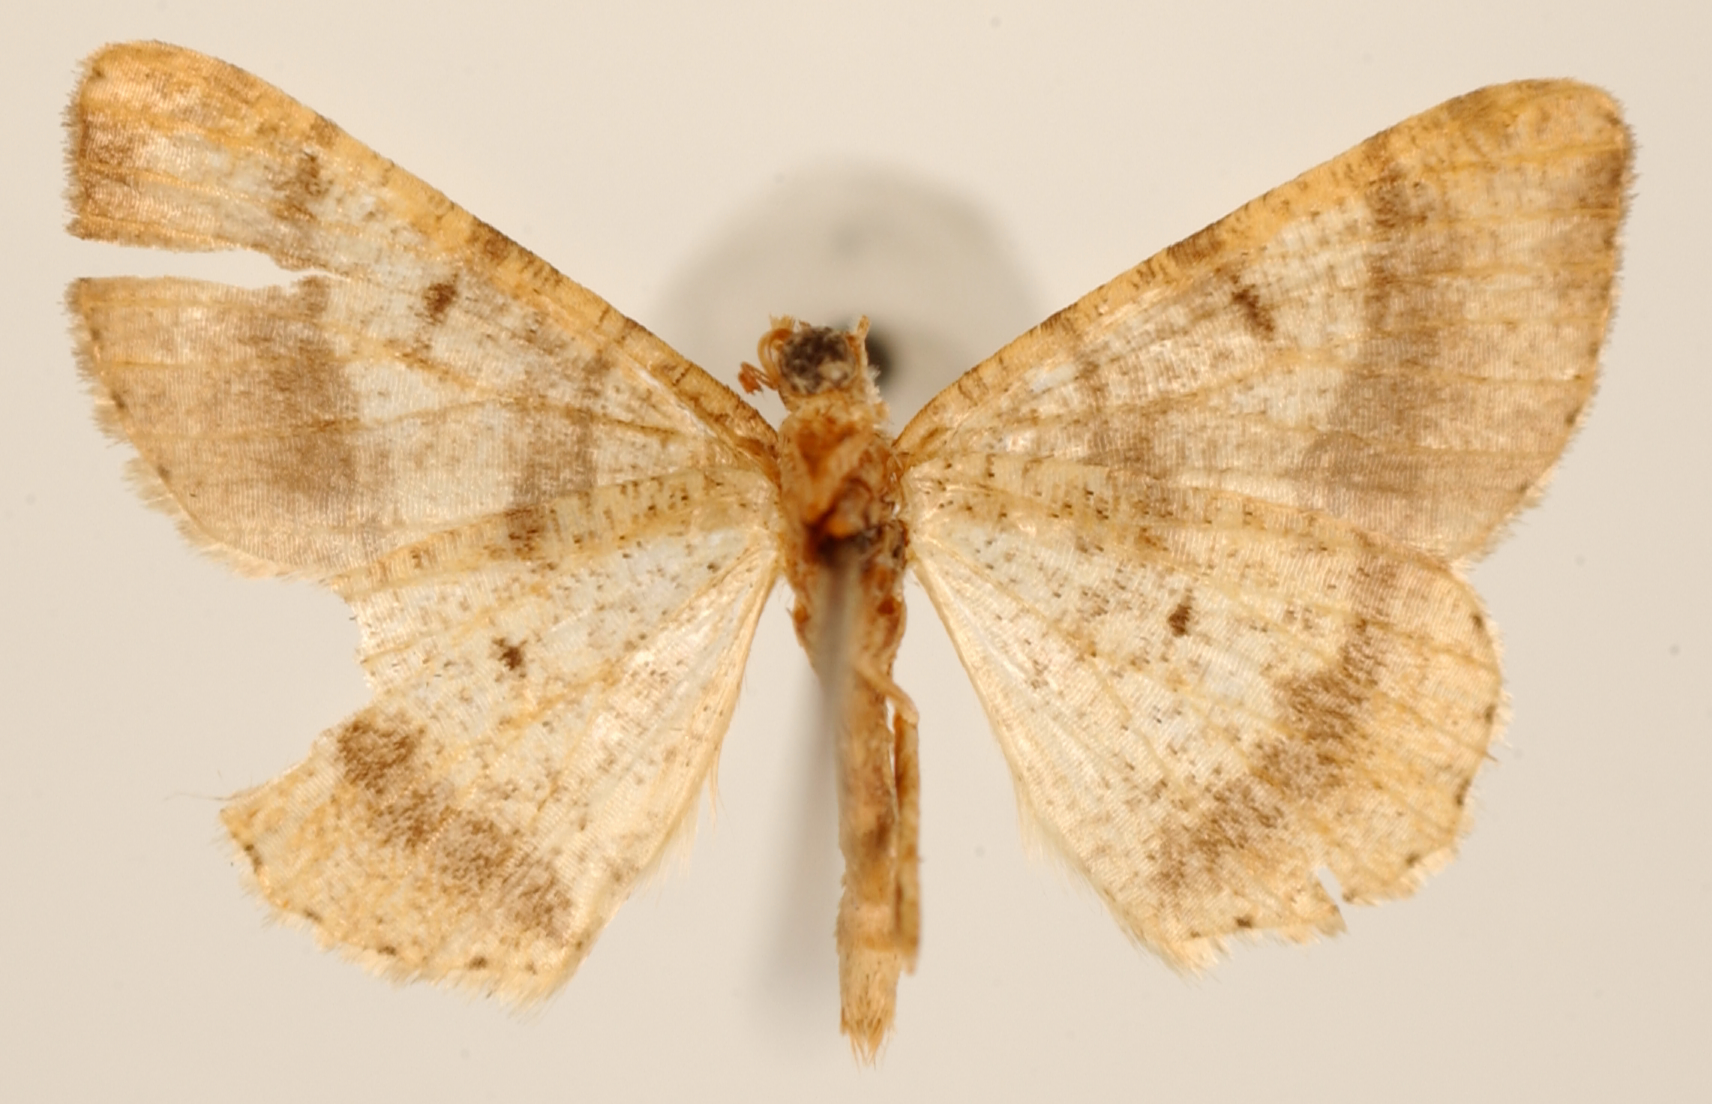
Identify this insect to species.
Macaria pacianaria
